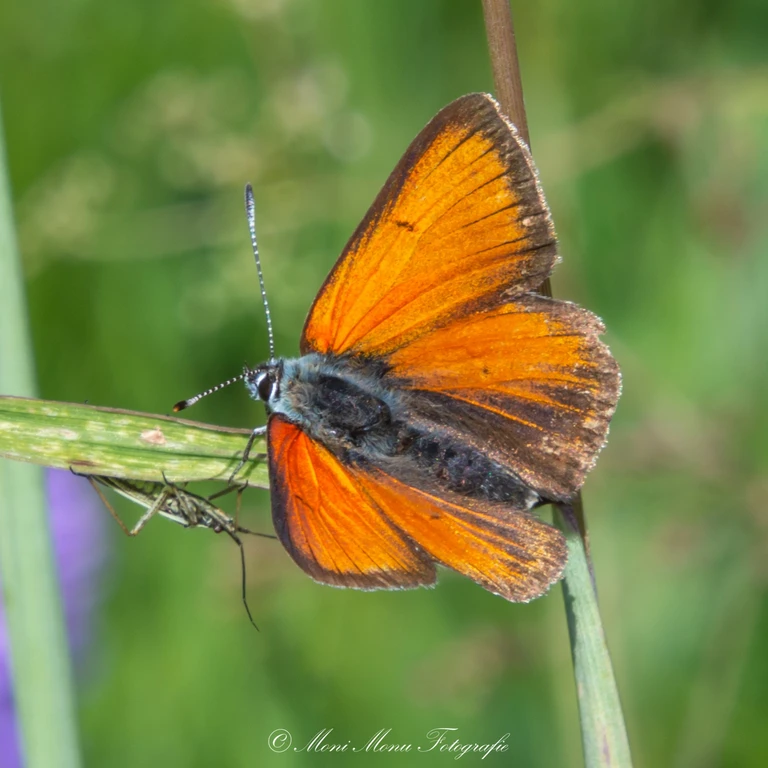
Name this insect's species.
Lycaena hippothoe (also Palaeochrysophanus hippothoe)
